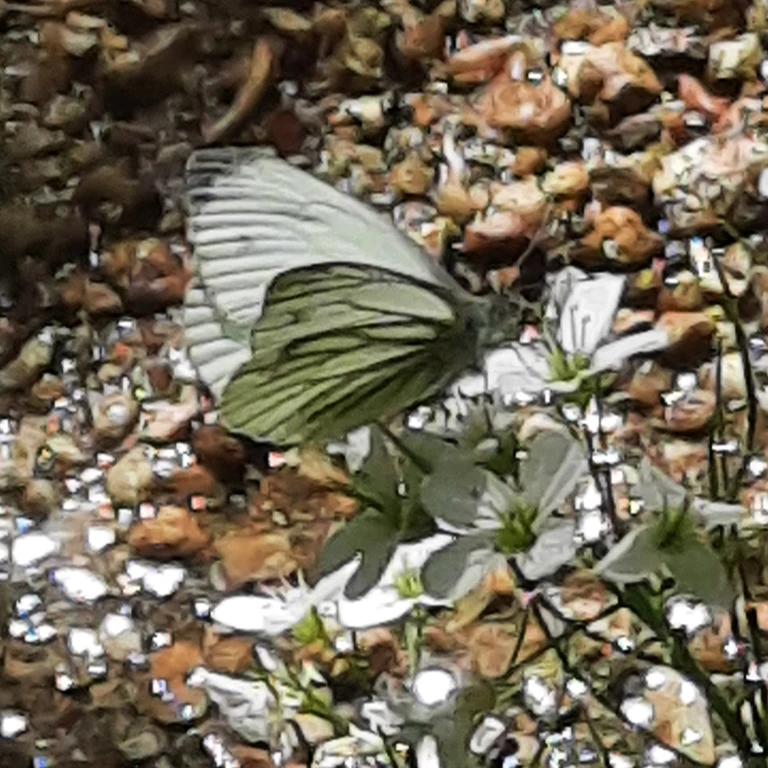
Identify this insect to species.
Pieris napi
